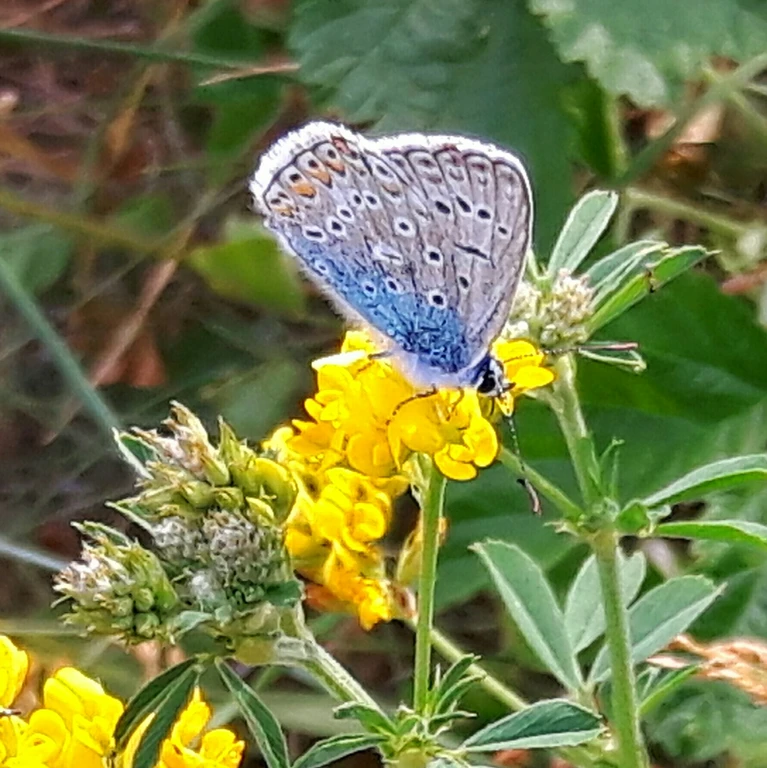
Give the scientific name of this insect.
Polyommatus icarus
